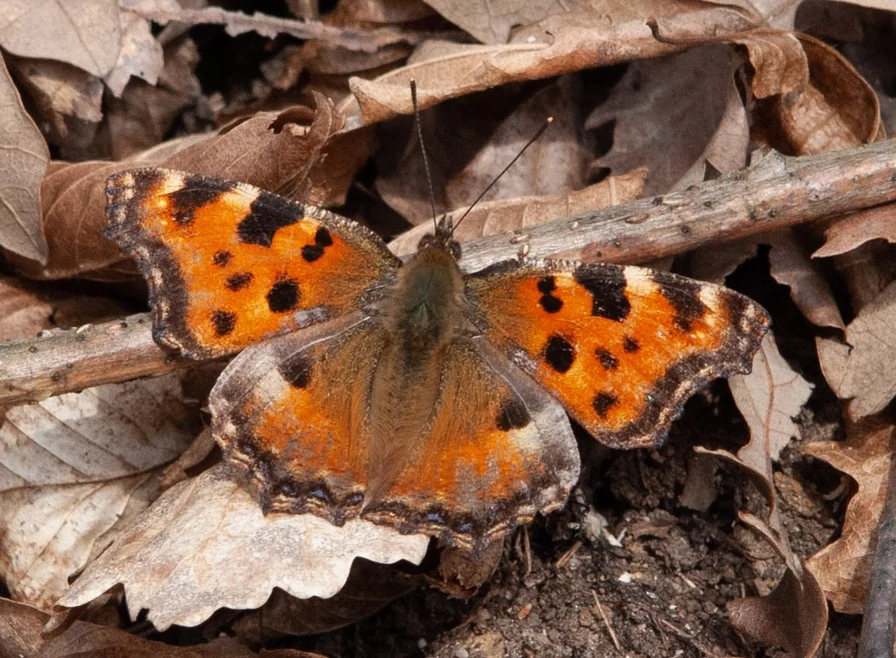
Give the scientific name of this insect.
Nymphalis polychloros
